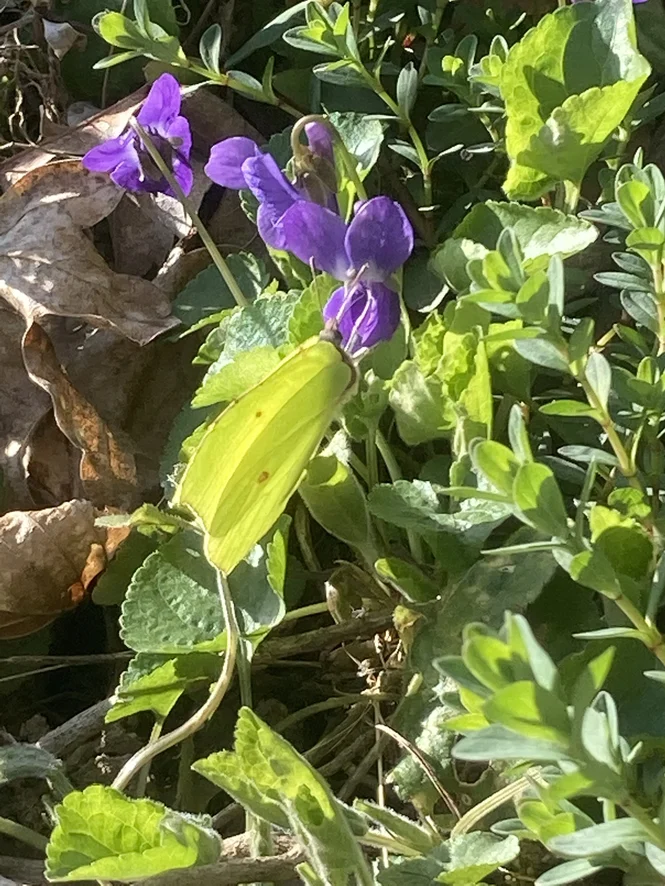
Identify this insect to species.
Gonepteryx rhamni
